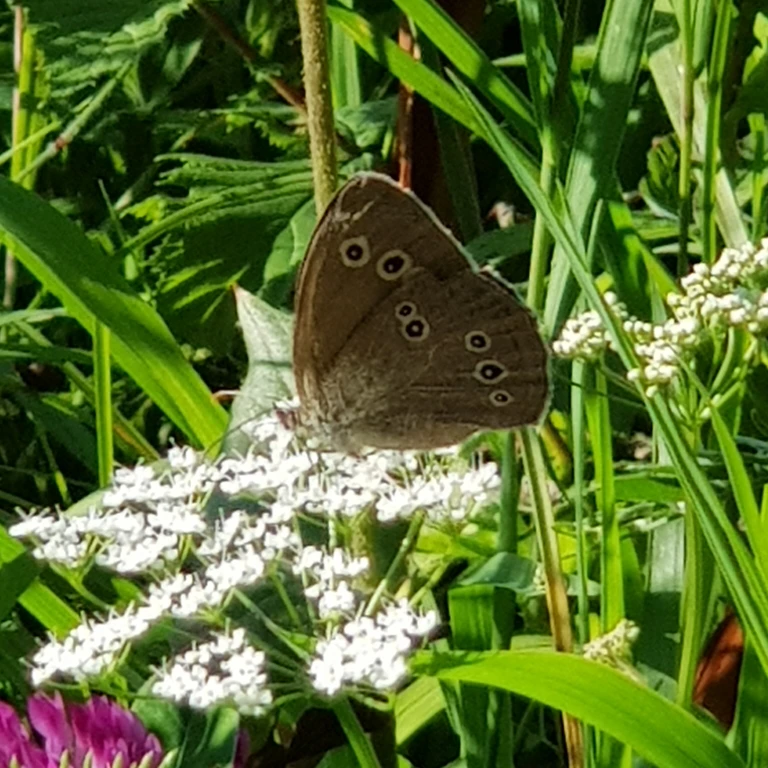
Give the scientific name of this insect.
Aphantopus hyperantus
